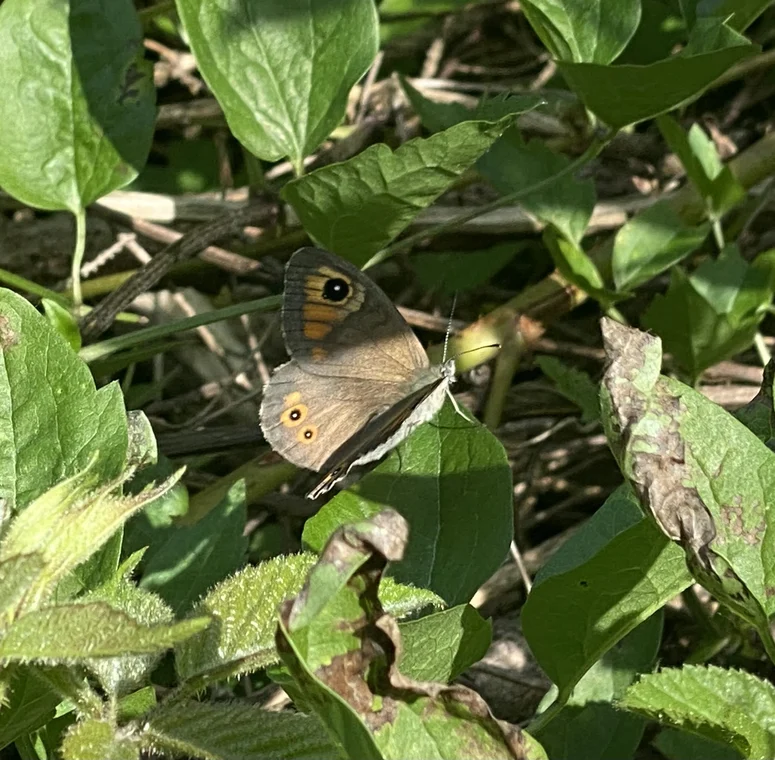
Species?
Lasiommata maera (also Pararge maera)
